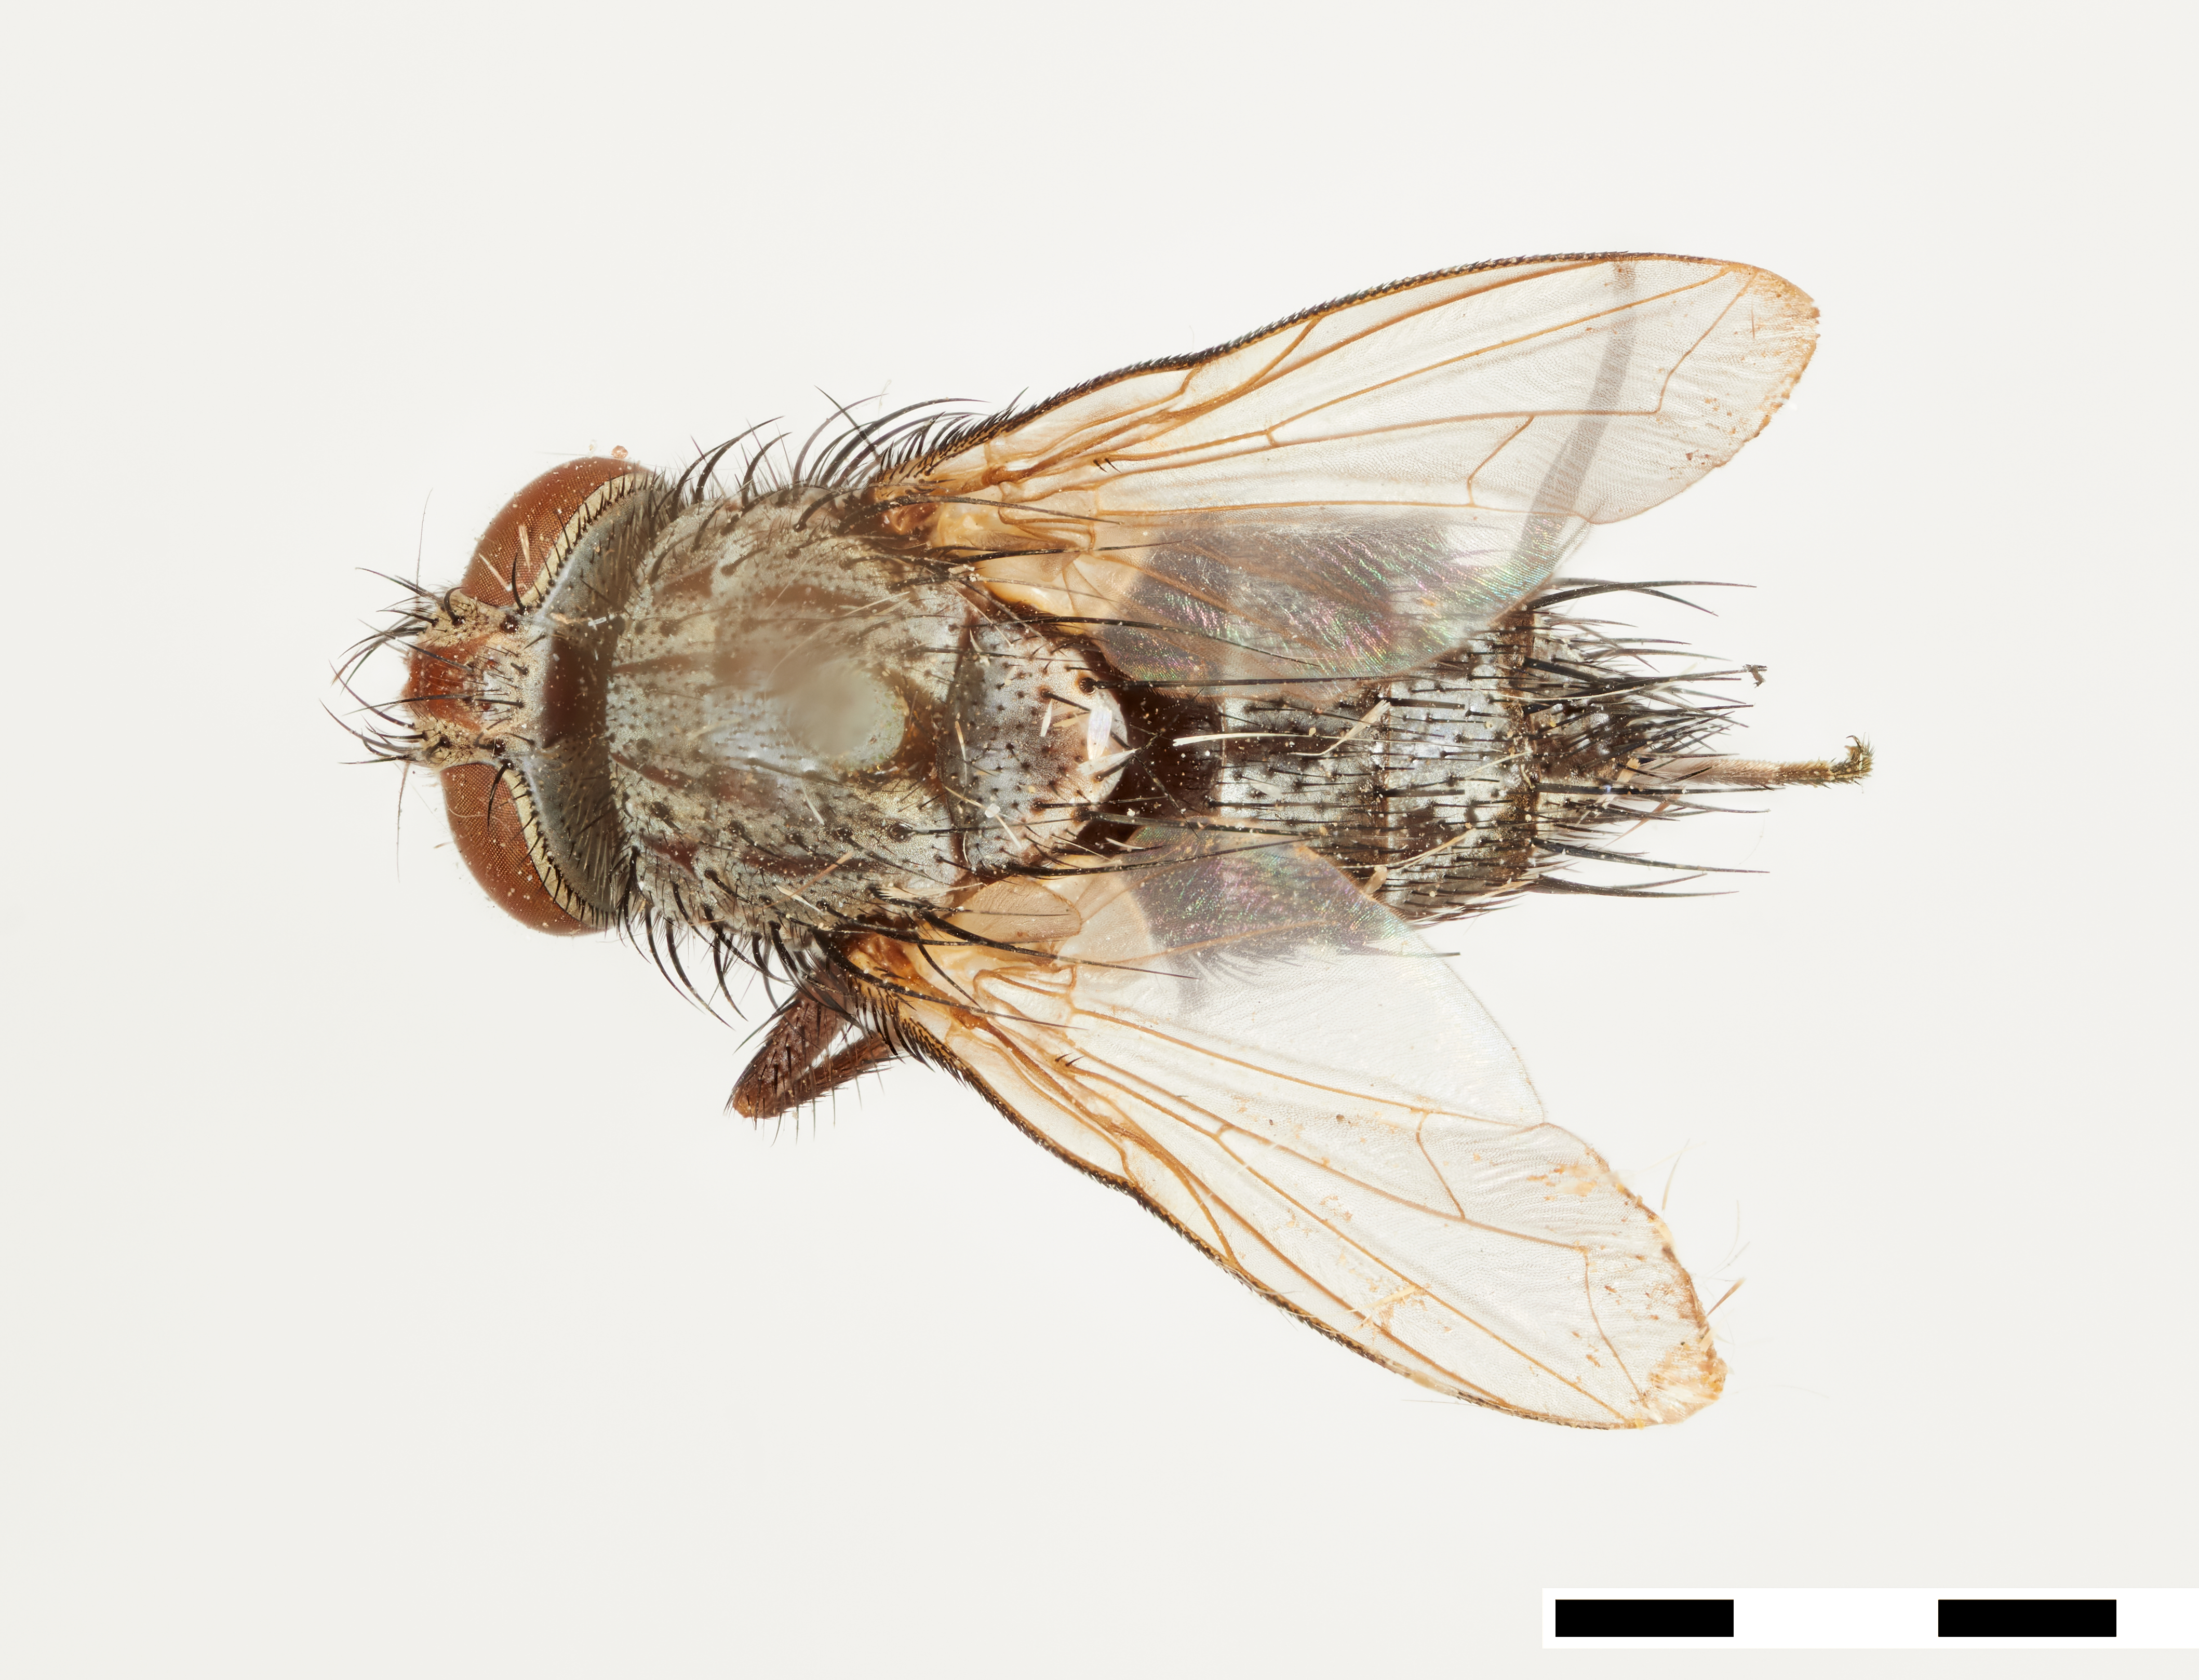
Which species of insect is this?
Exorista lobeliae
